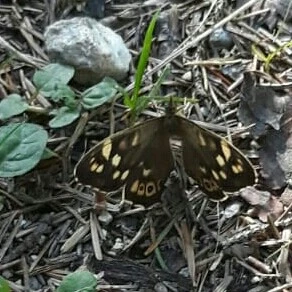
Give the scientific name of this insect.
Pararge aegeria
